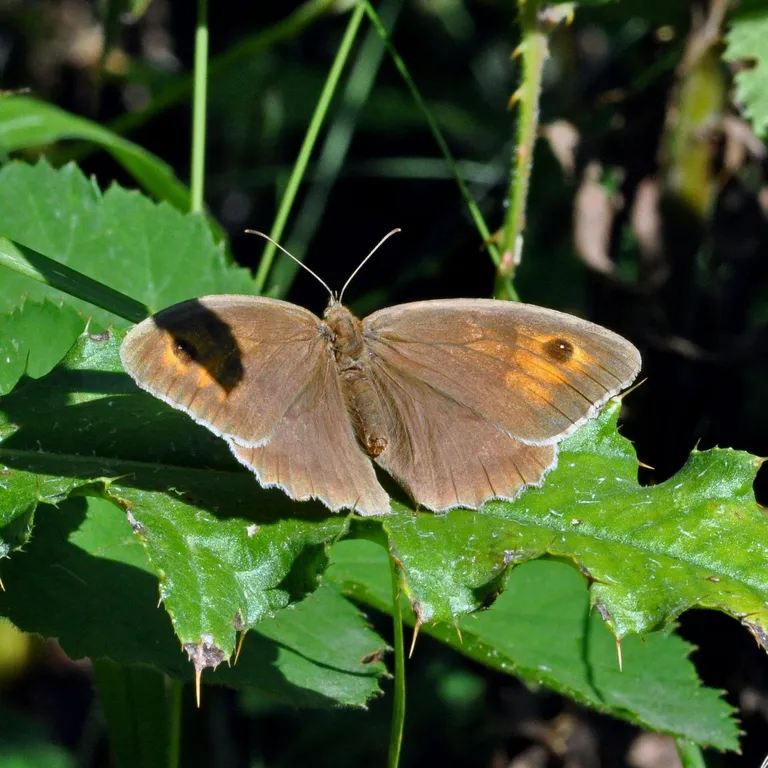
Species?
Maniola jurtina
